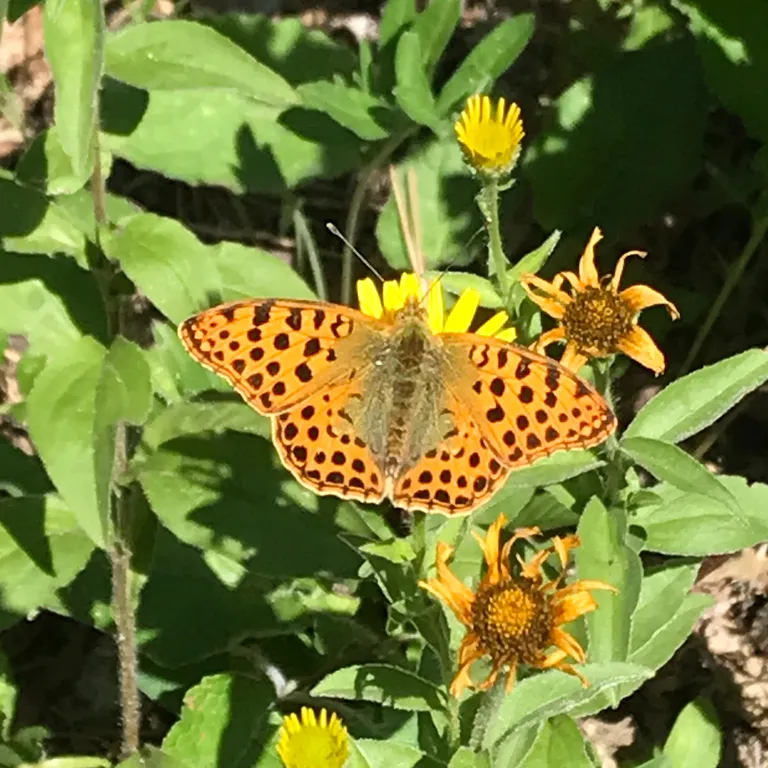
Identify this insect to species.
Issoria lathonia
